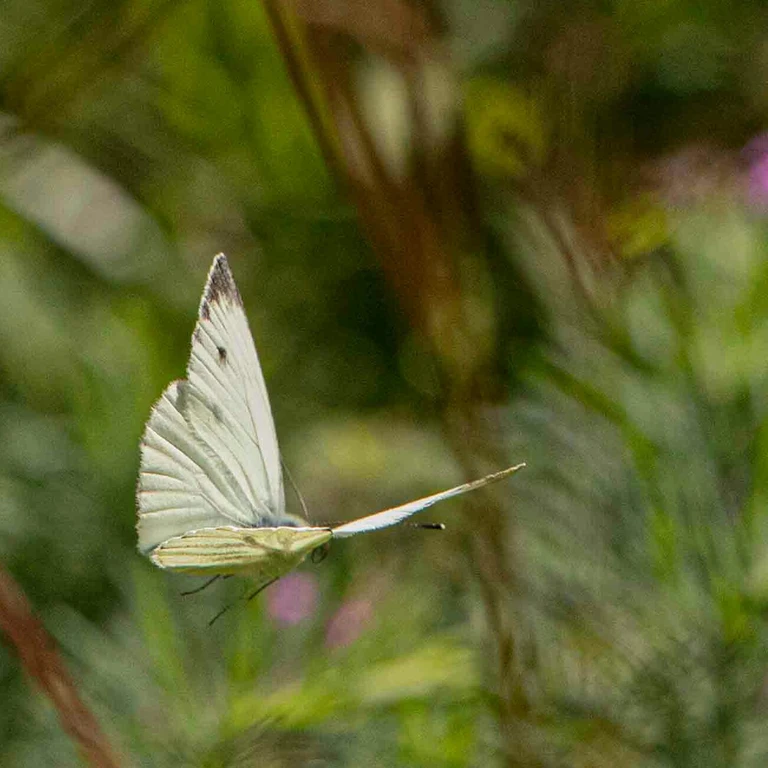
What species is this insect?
Pieris napi
